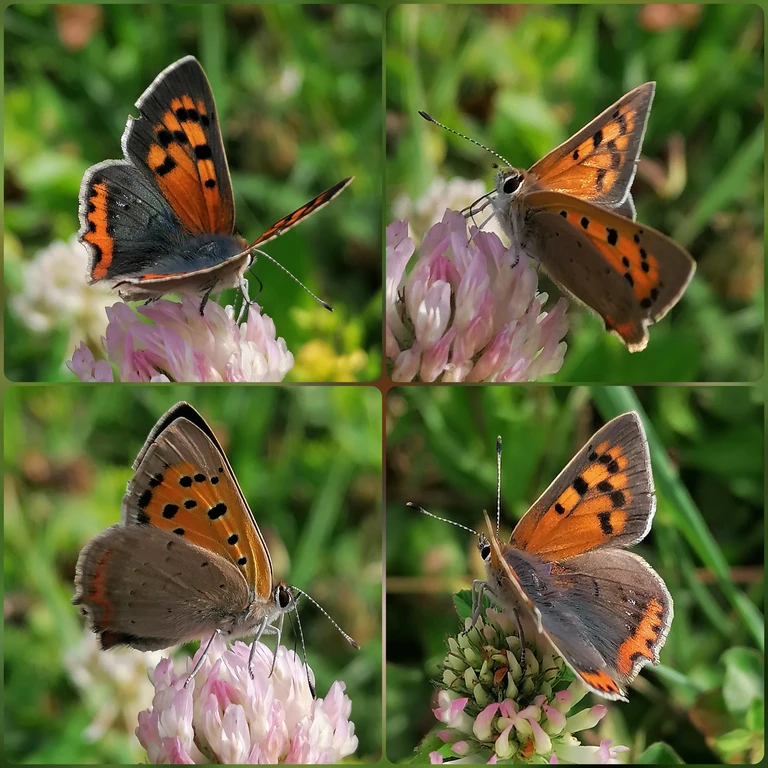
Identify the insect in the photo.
Lycaena phlaeas
